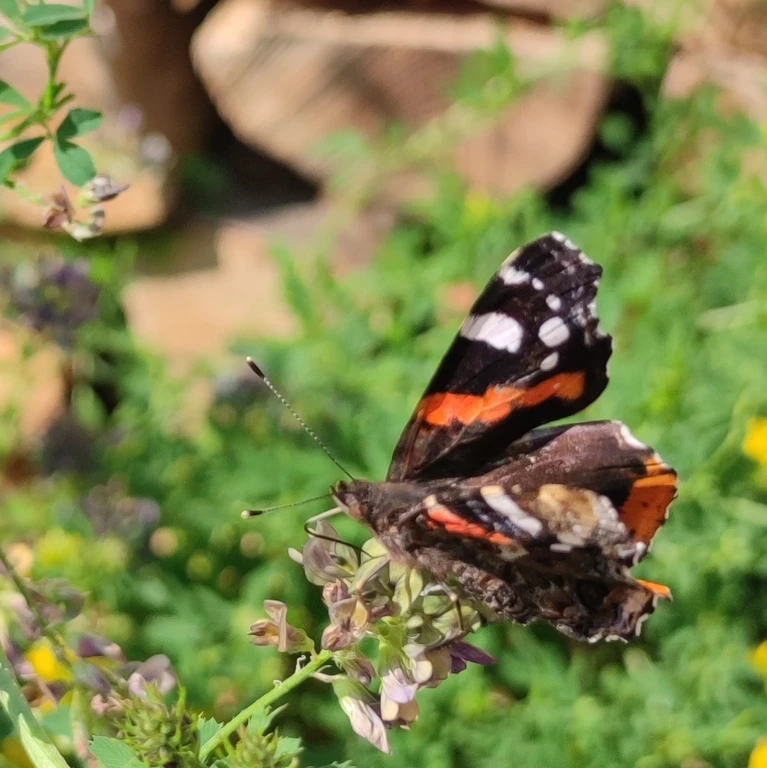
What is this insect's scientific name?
Vanessa atalanta
